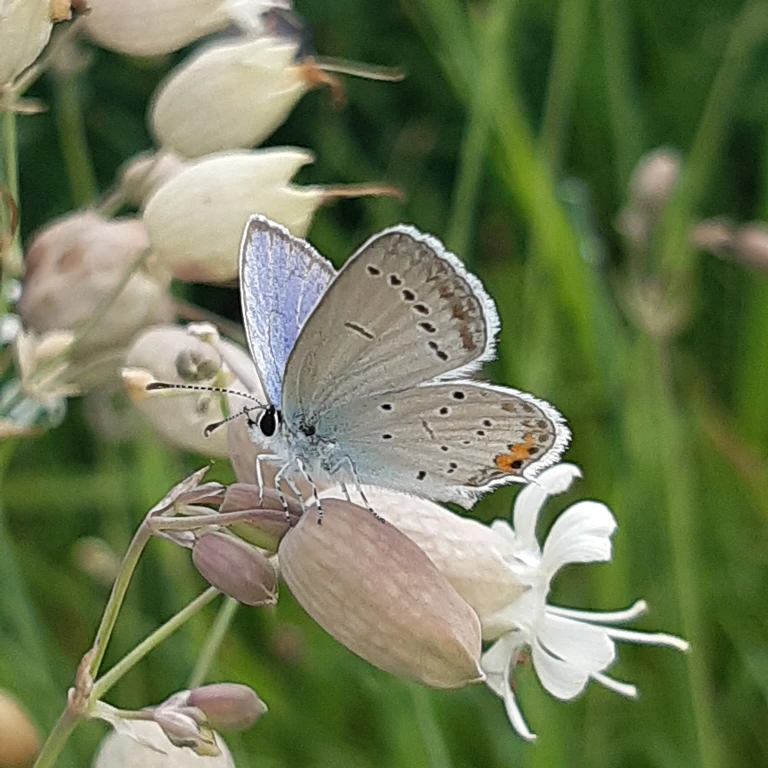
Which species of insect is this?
Cupido argiades (also Elkalyce argiades)
